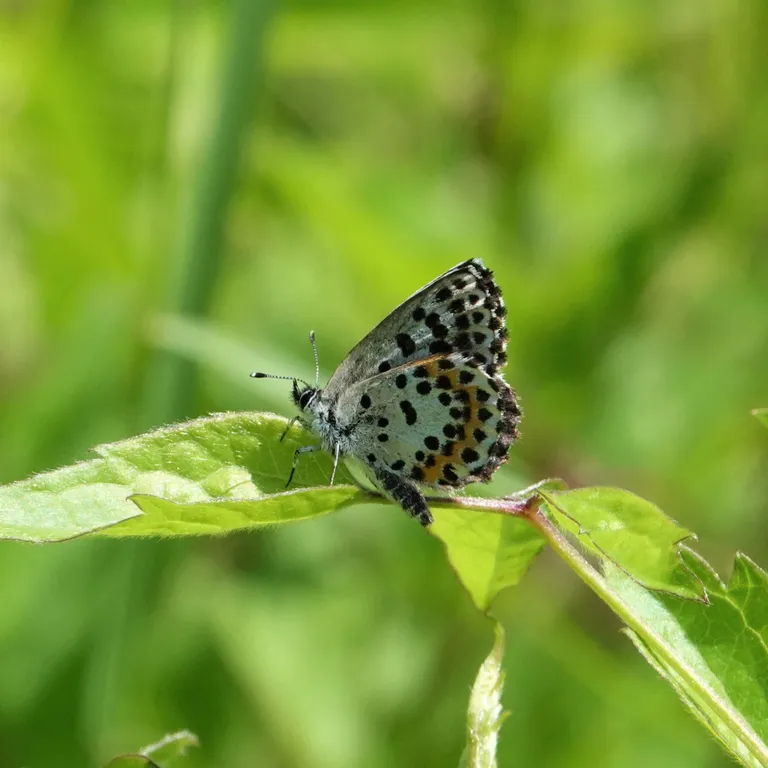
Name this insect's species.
Scolitantides orion
